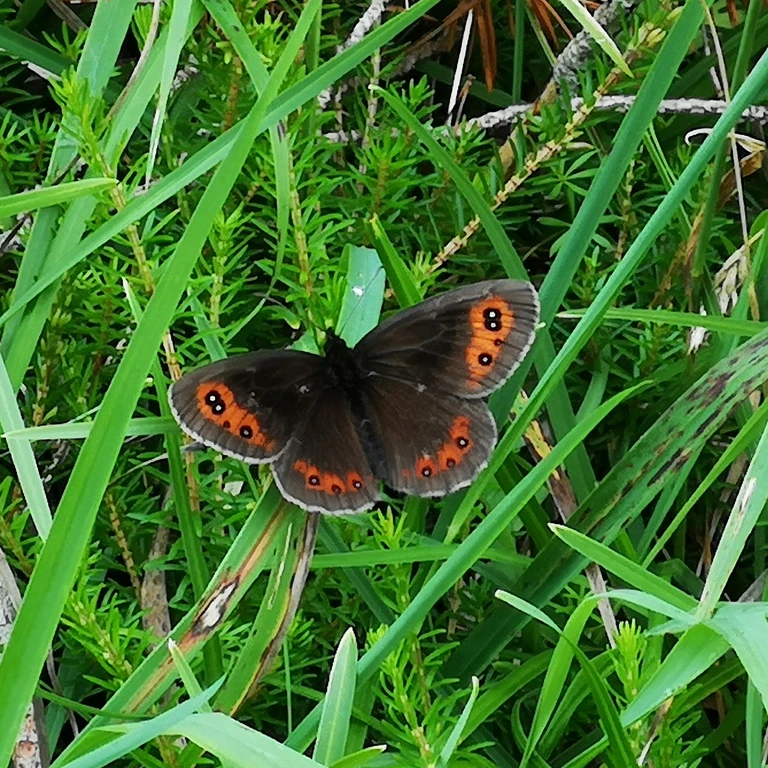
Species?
Erebia aethiops
